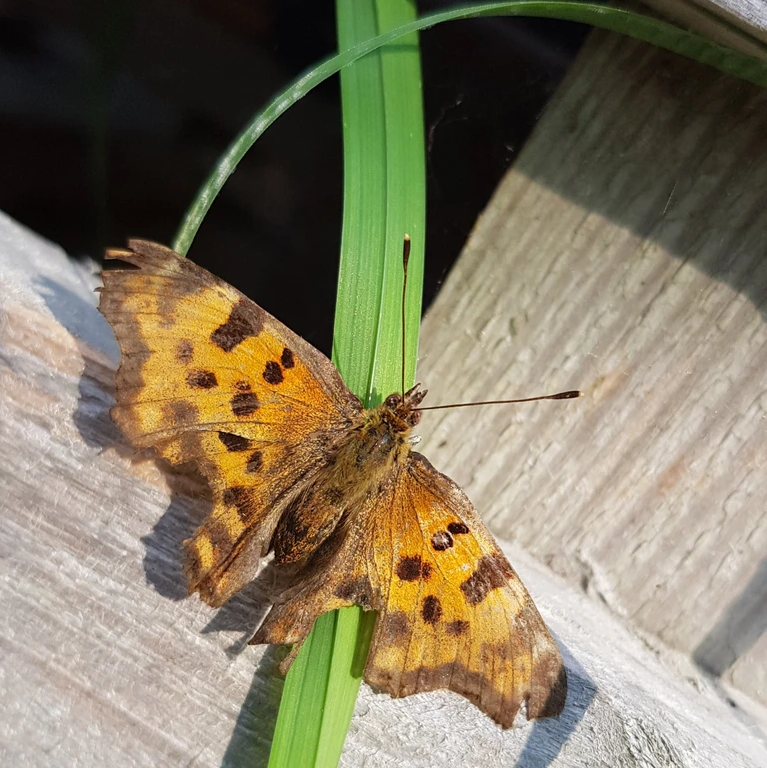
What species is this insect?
Polygonia c-album
